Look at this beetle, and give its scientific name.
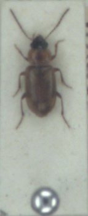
Acupalpus dorsalis
